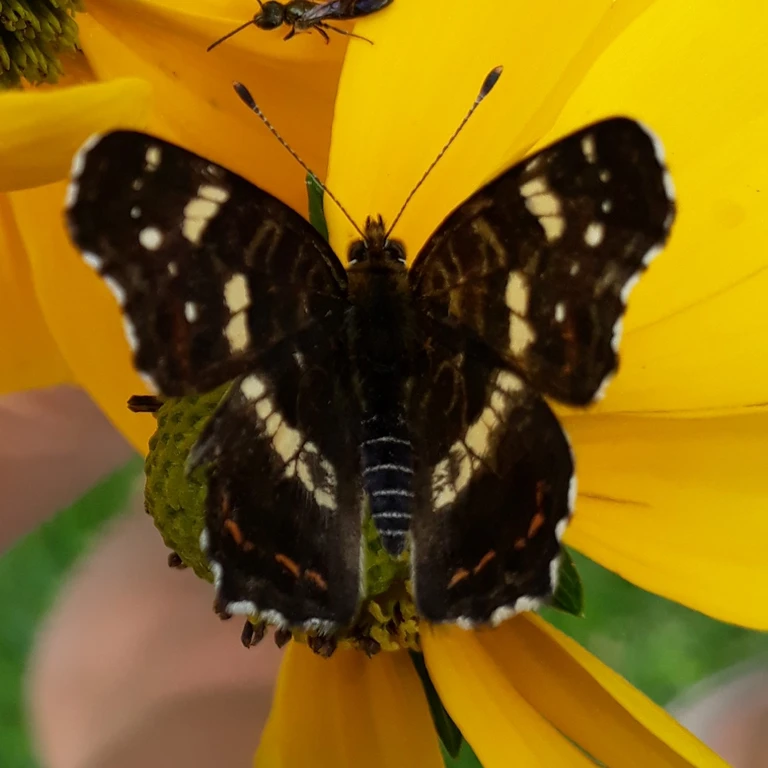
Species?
Araschnia levana
